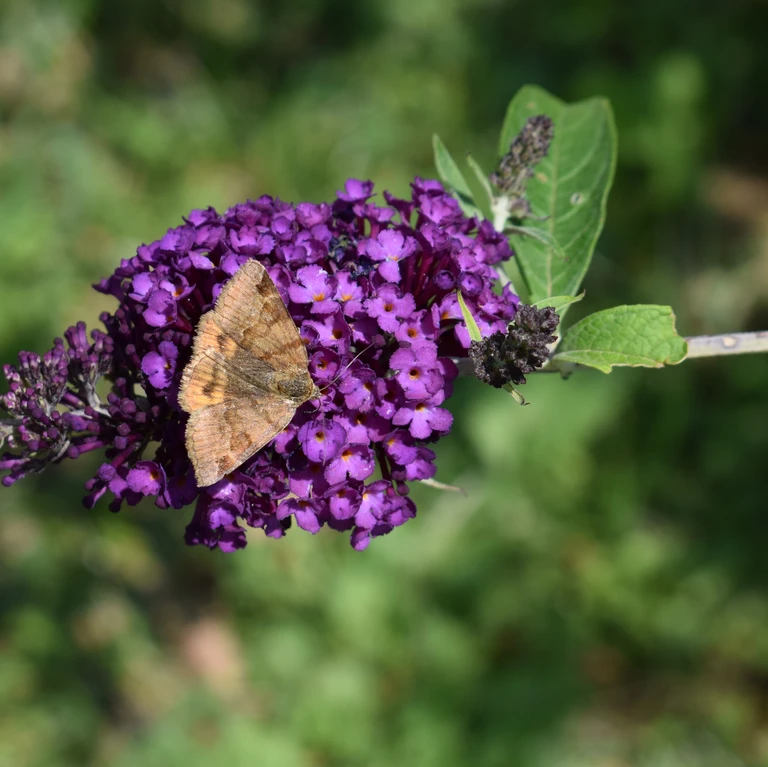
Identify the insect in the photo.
Euclidia glyphica
